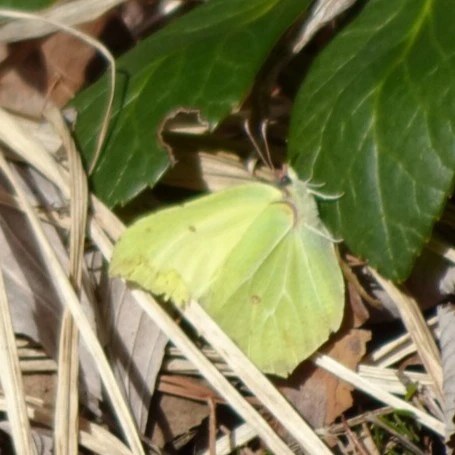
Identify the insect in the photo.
Gonepteryx rhamni
